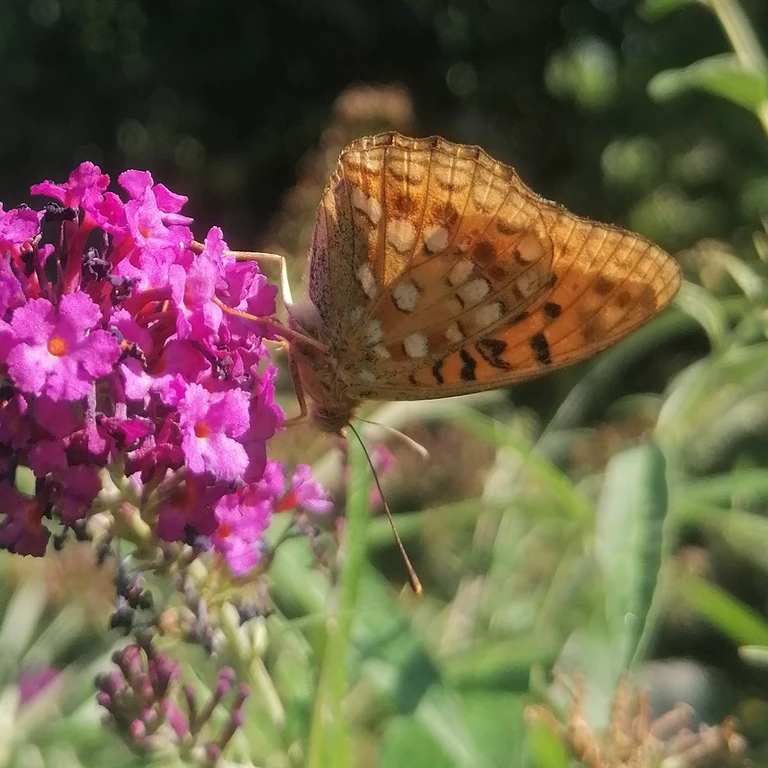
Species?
Fabriciana adippe
